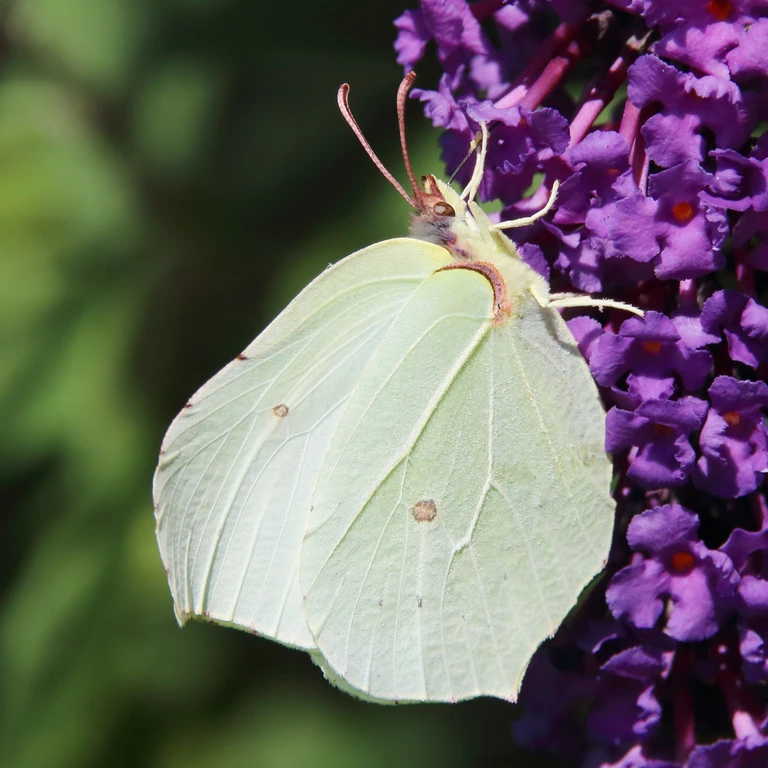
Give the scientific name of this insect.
Gonepteryx rhamni
